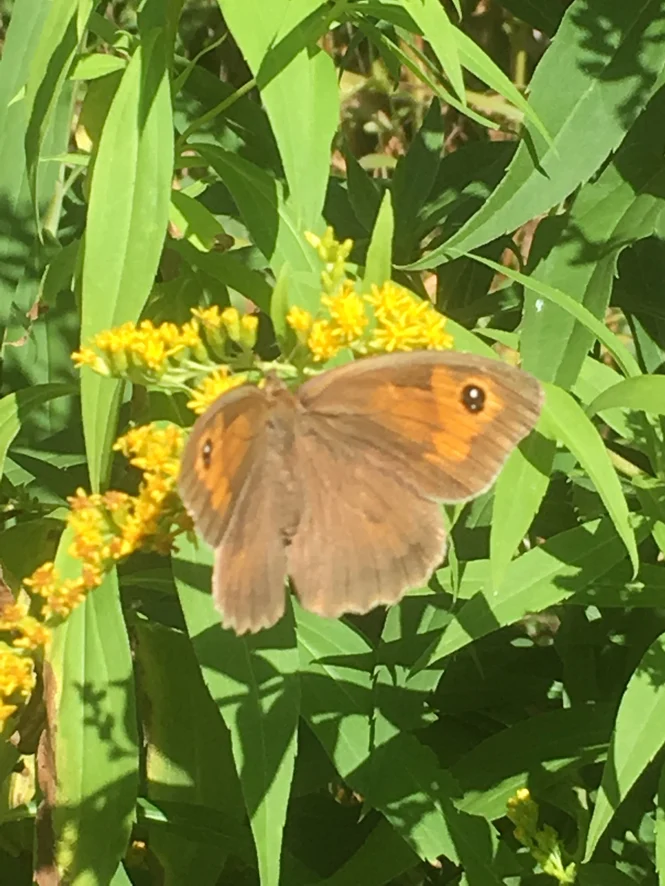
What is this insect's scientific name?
Maniola jurtina
